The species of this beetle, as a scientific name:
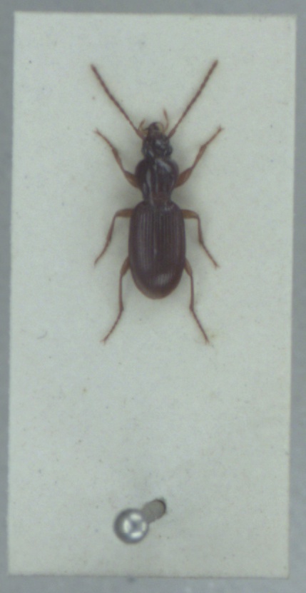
Stomis pumicatus
